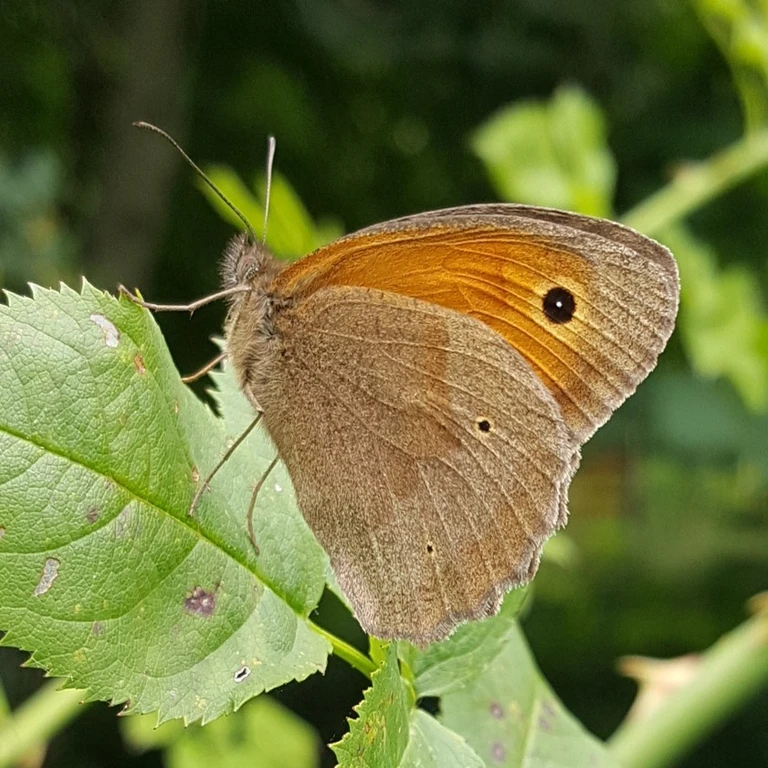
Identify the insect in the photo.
Maniola jurtina
